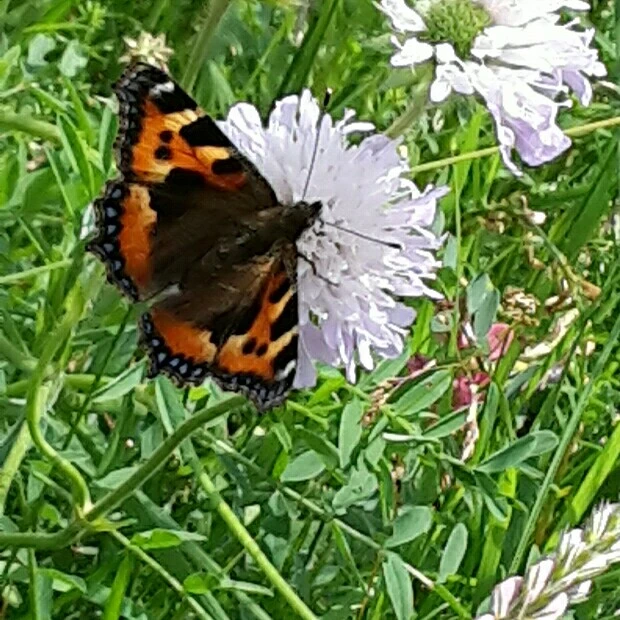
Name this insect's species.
Aglais urticae
